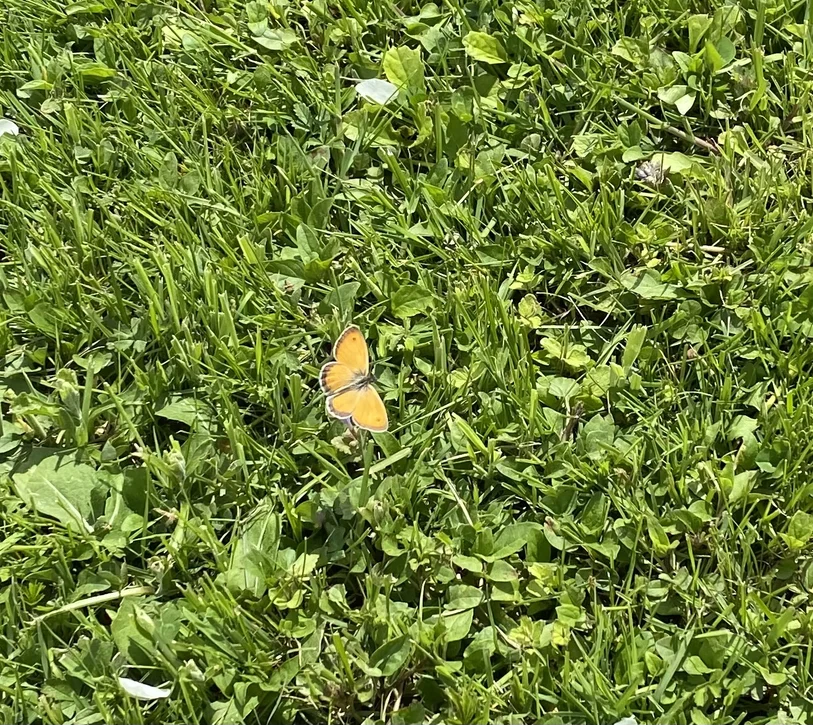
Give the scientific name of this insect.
Coenonympha pamphilus
